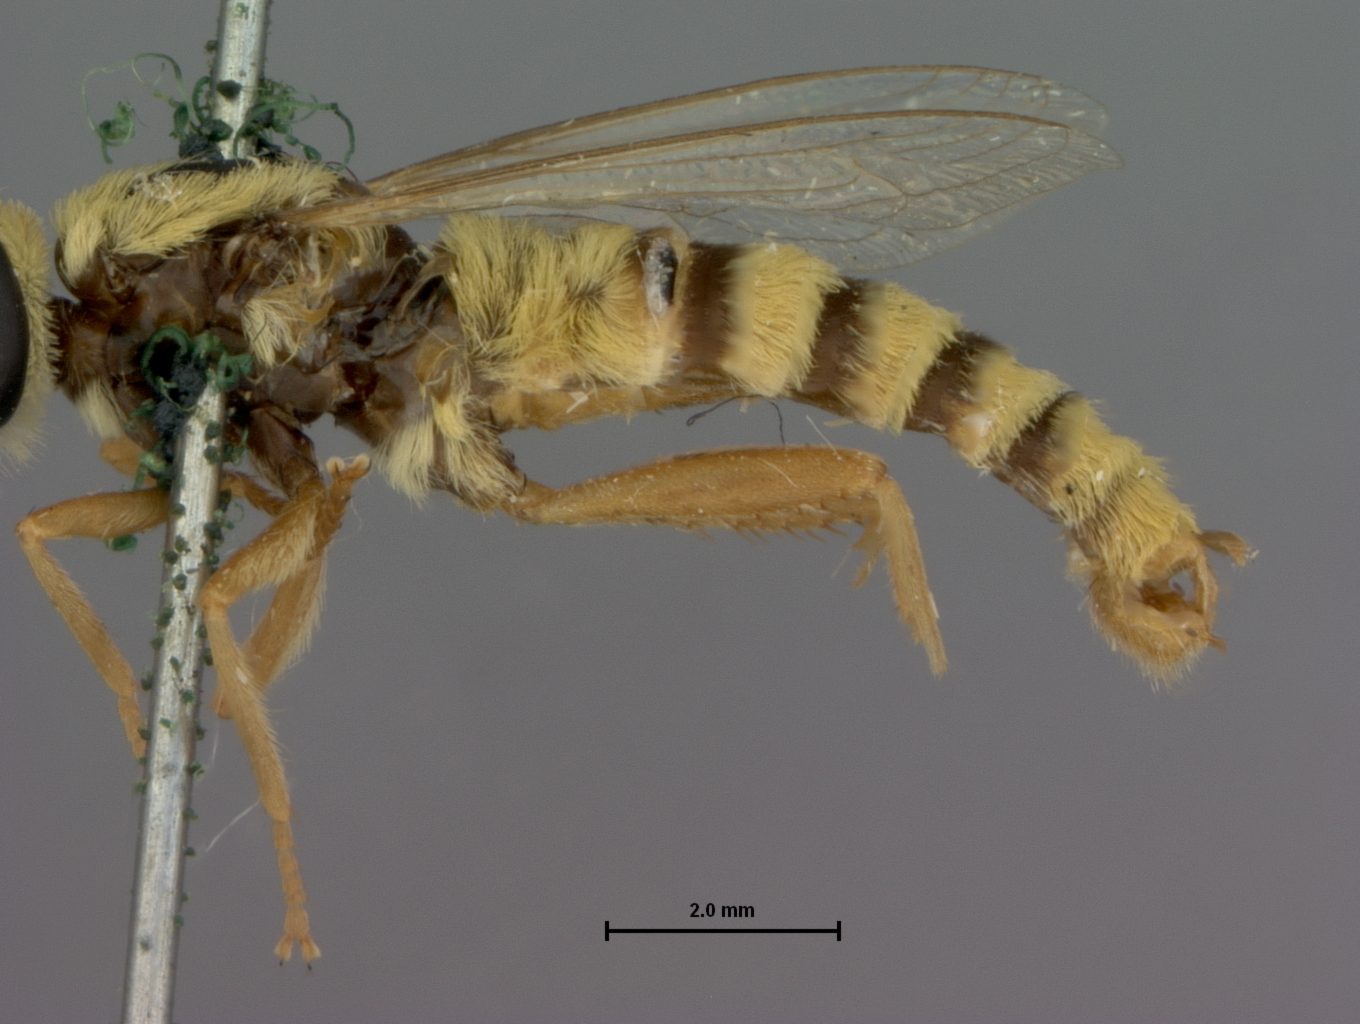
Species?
Leptomydas hirtus
